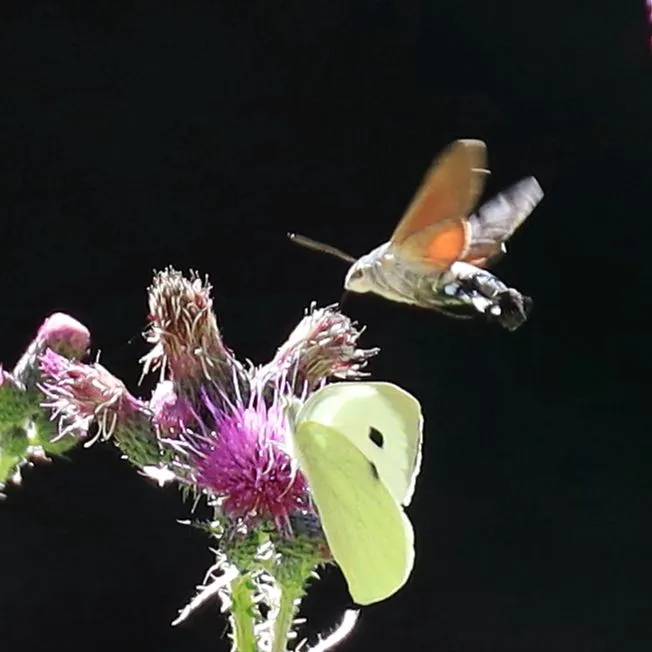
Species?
Macroglossum stellatarum
